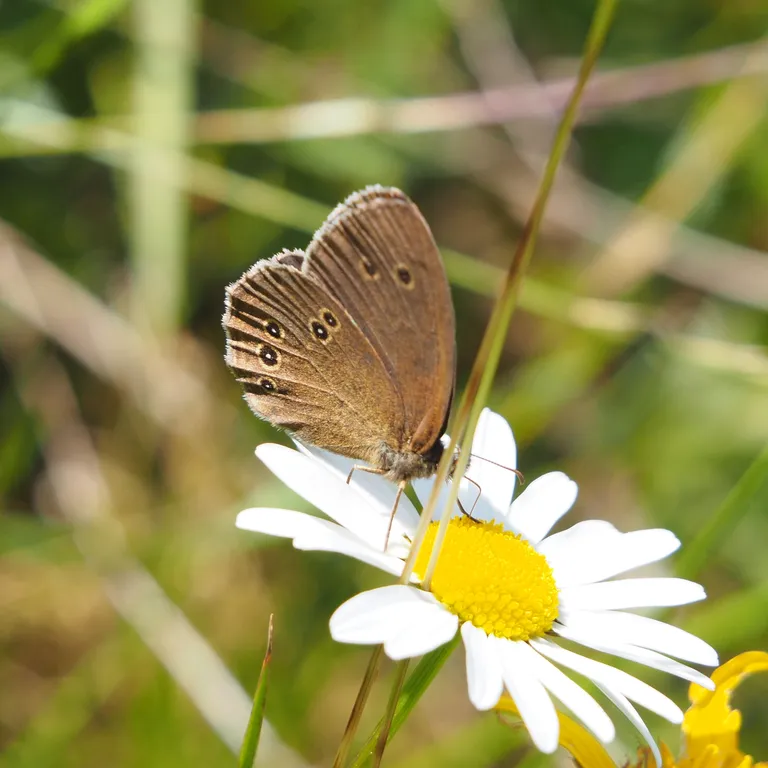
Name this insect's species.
Aphantopus hyperantus
